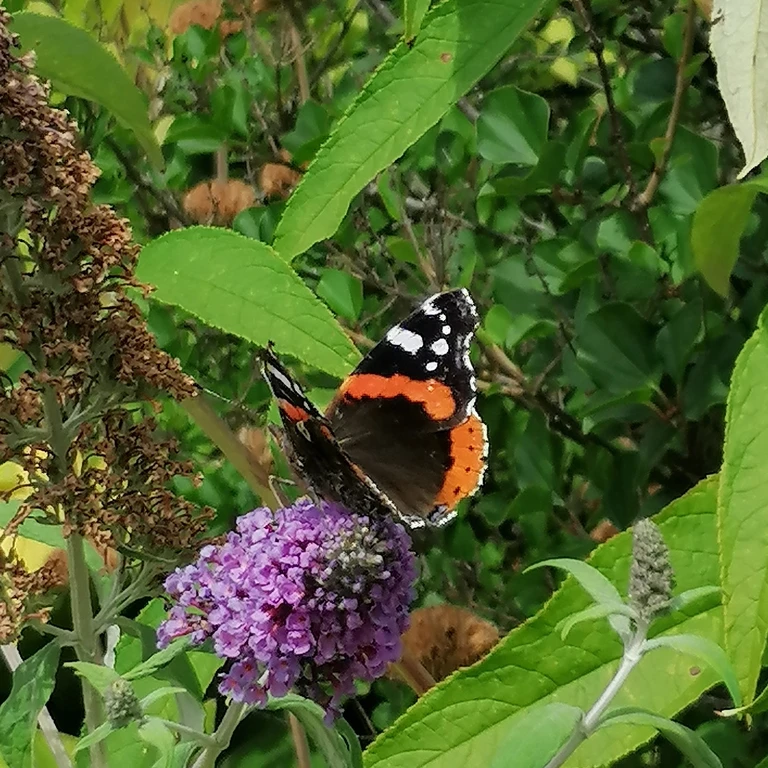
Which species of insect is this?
Vanessa atalanta
